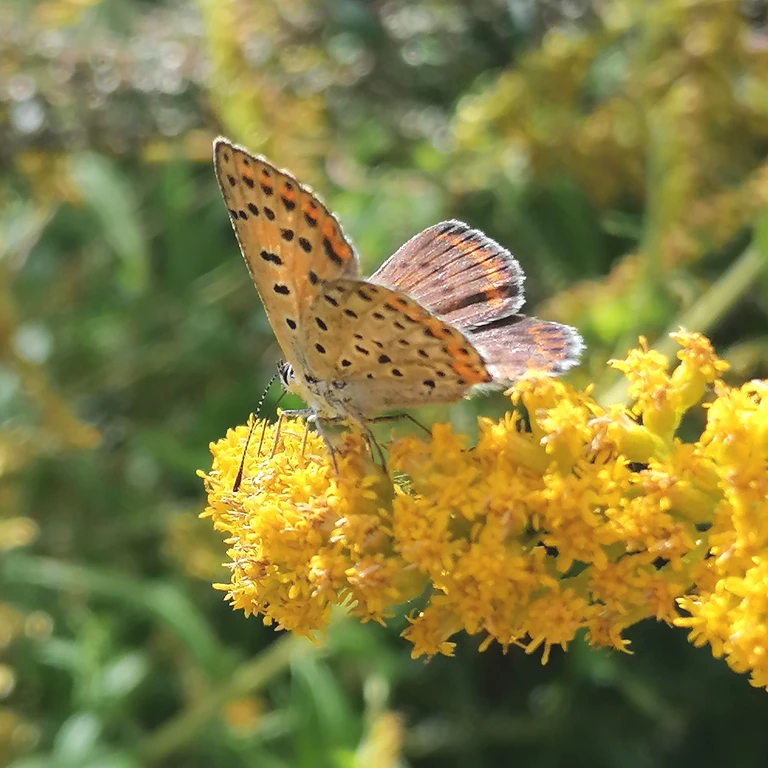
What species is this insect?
Lycaena tityrus (also Loweia tityrus)
